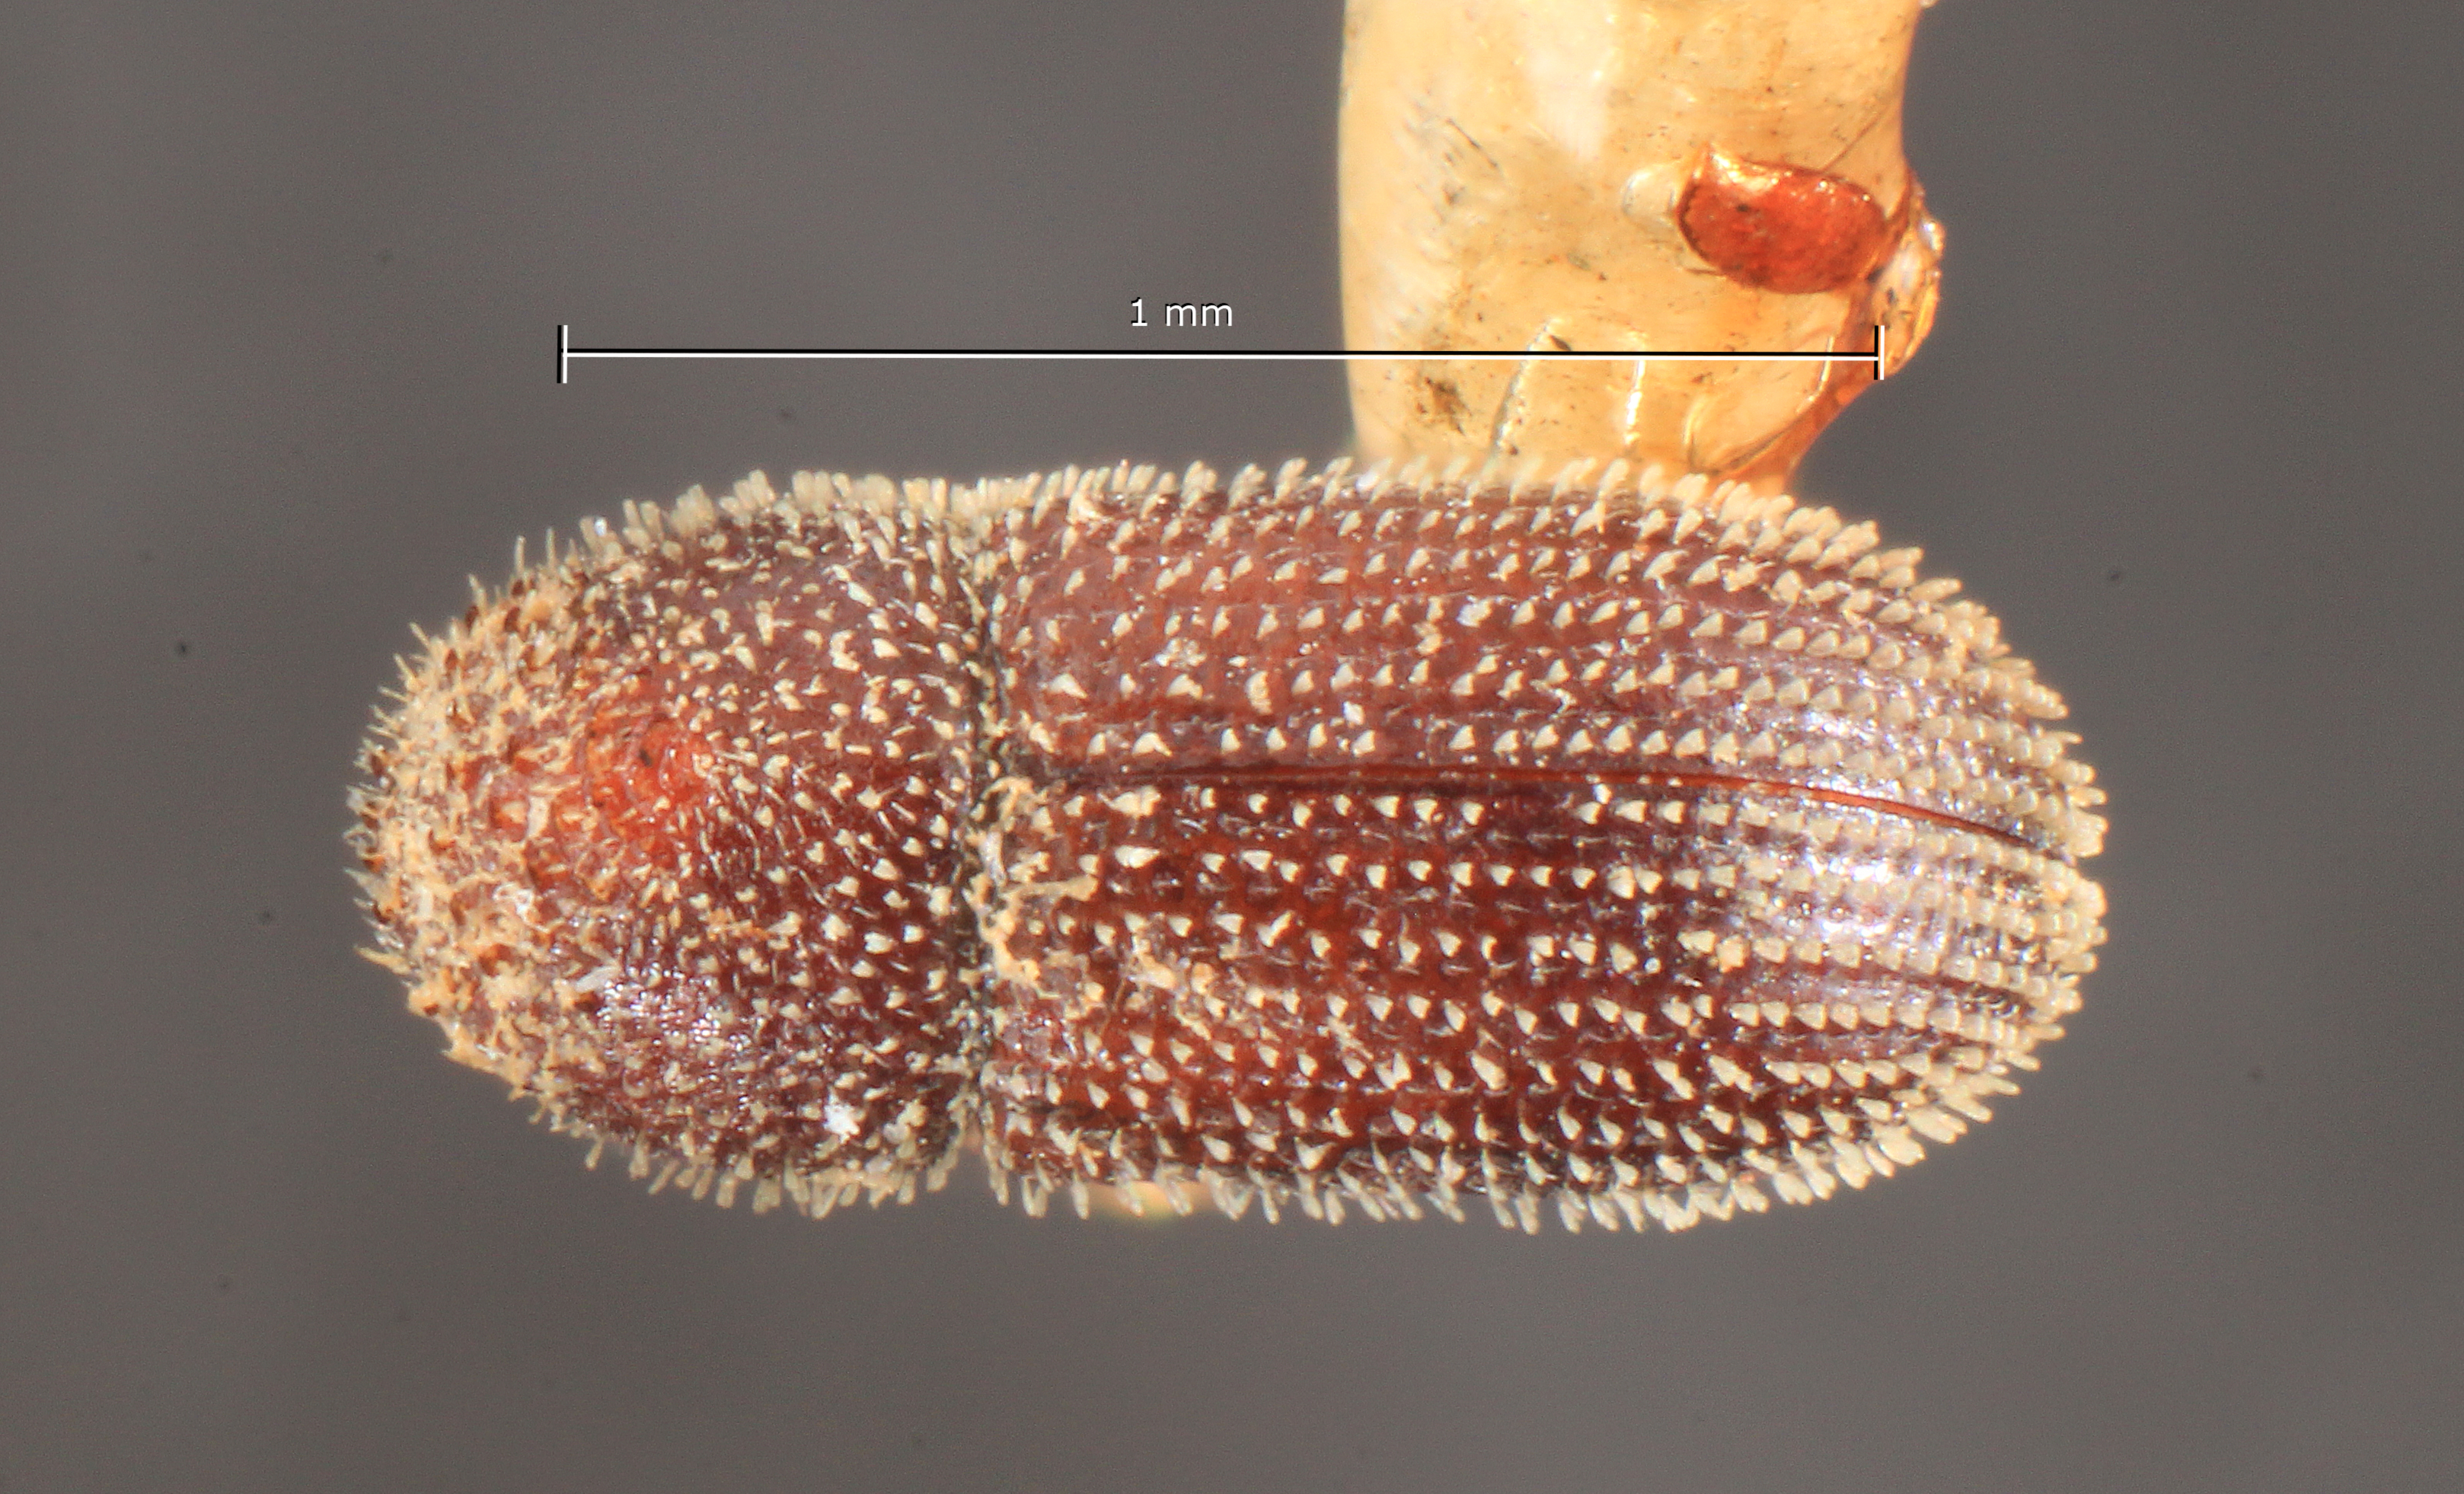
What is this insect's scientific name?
Stephanoderes lineatus
